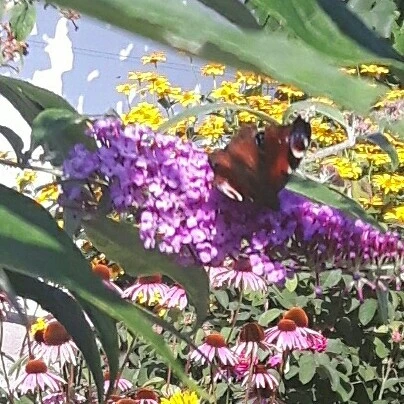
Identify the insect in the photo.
Aglais io
